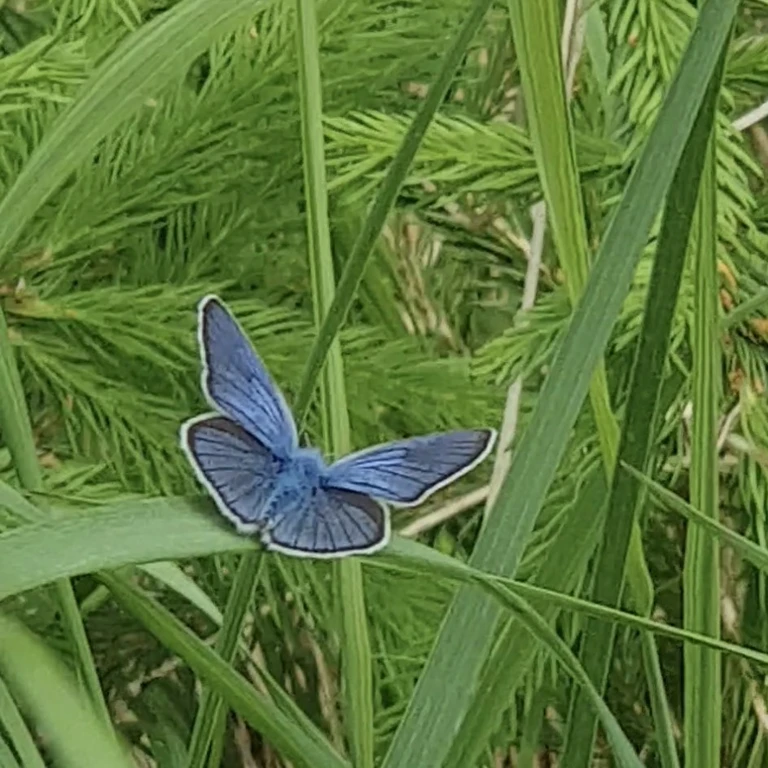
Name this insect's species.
Cyaniris semiargus
